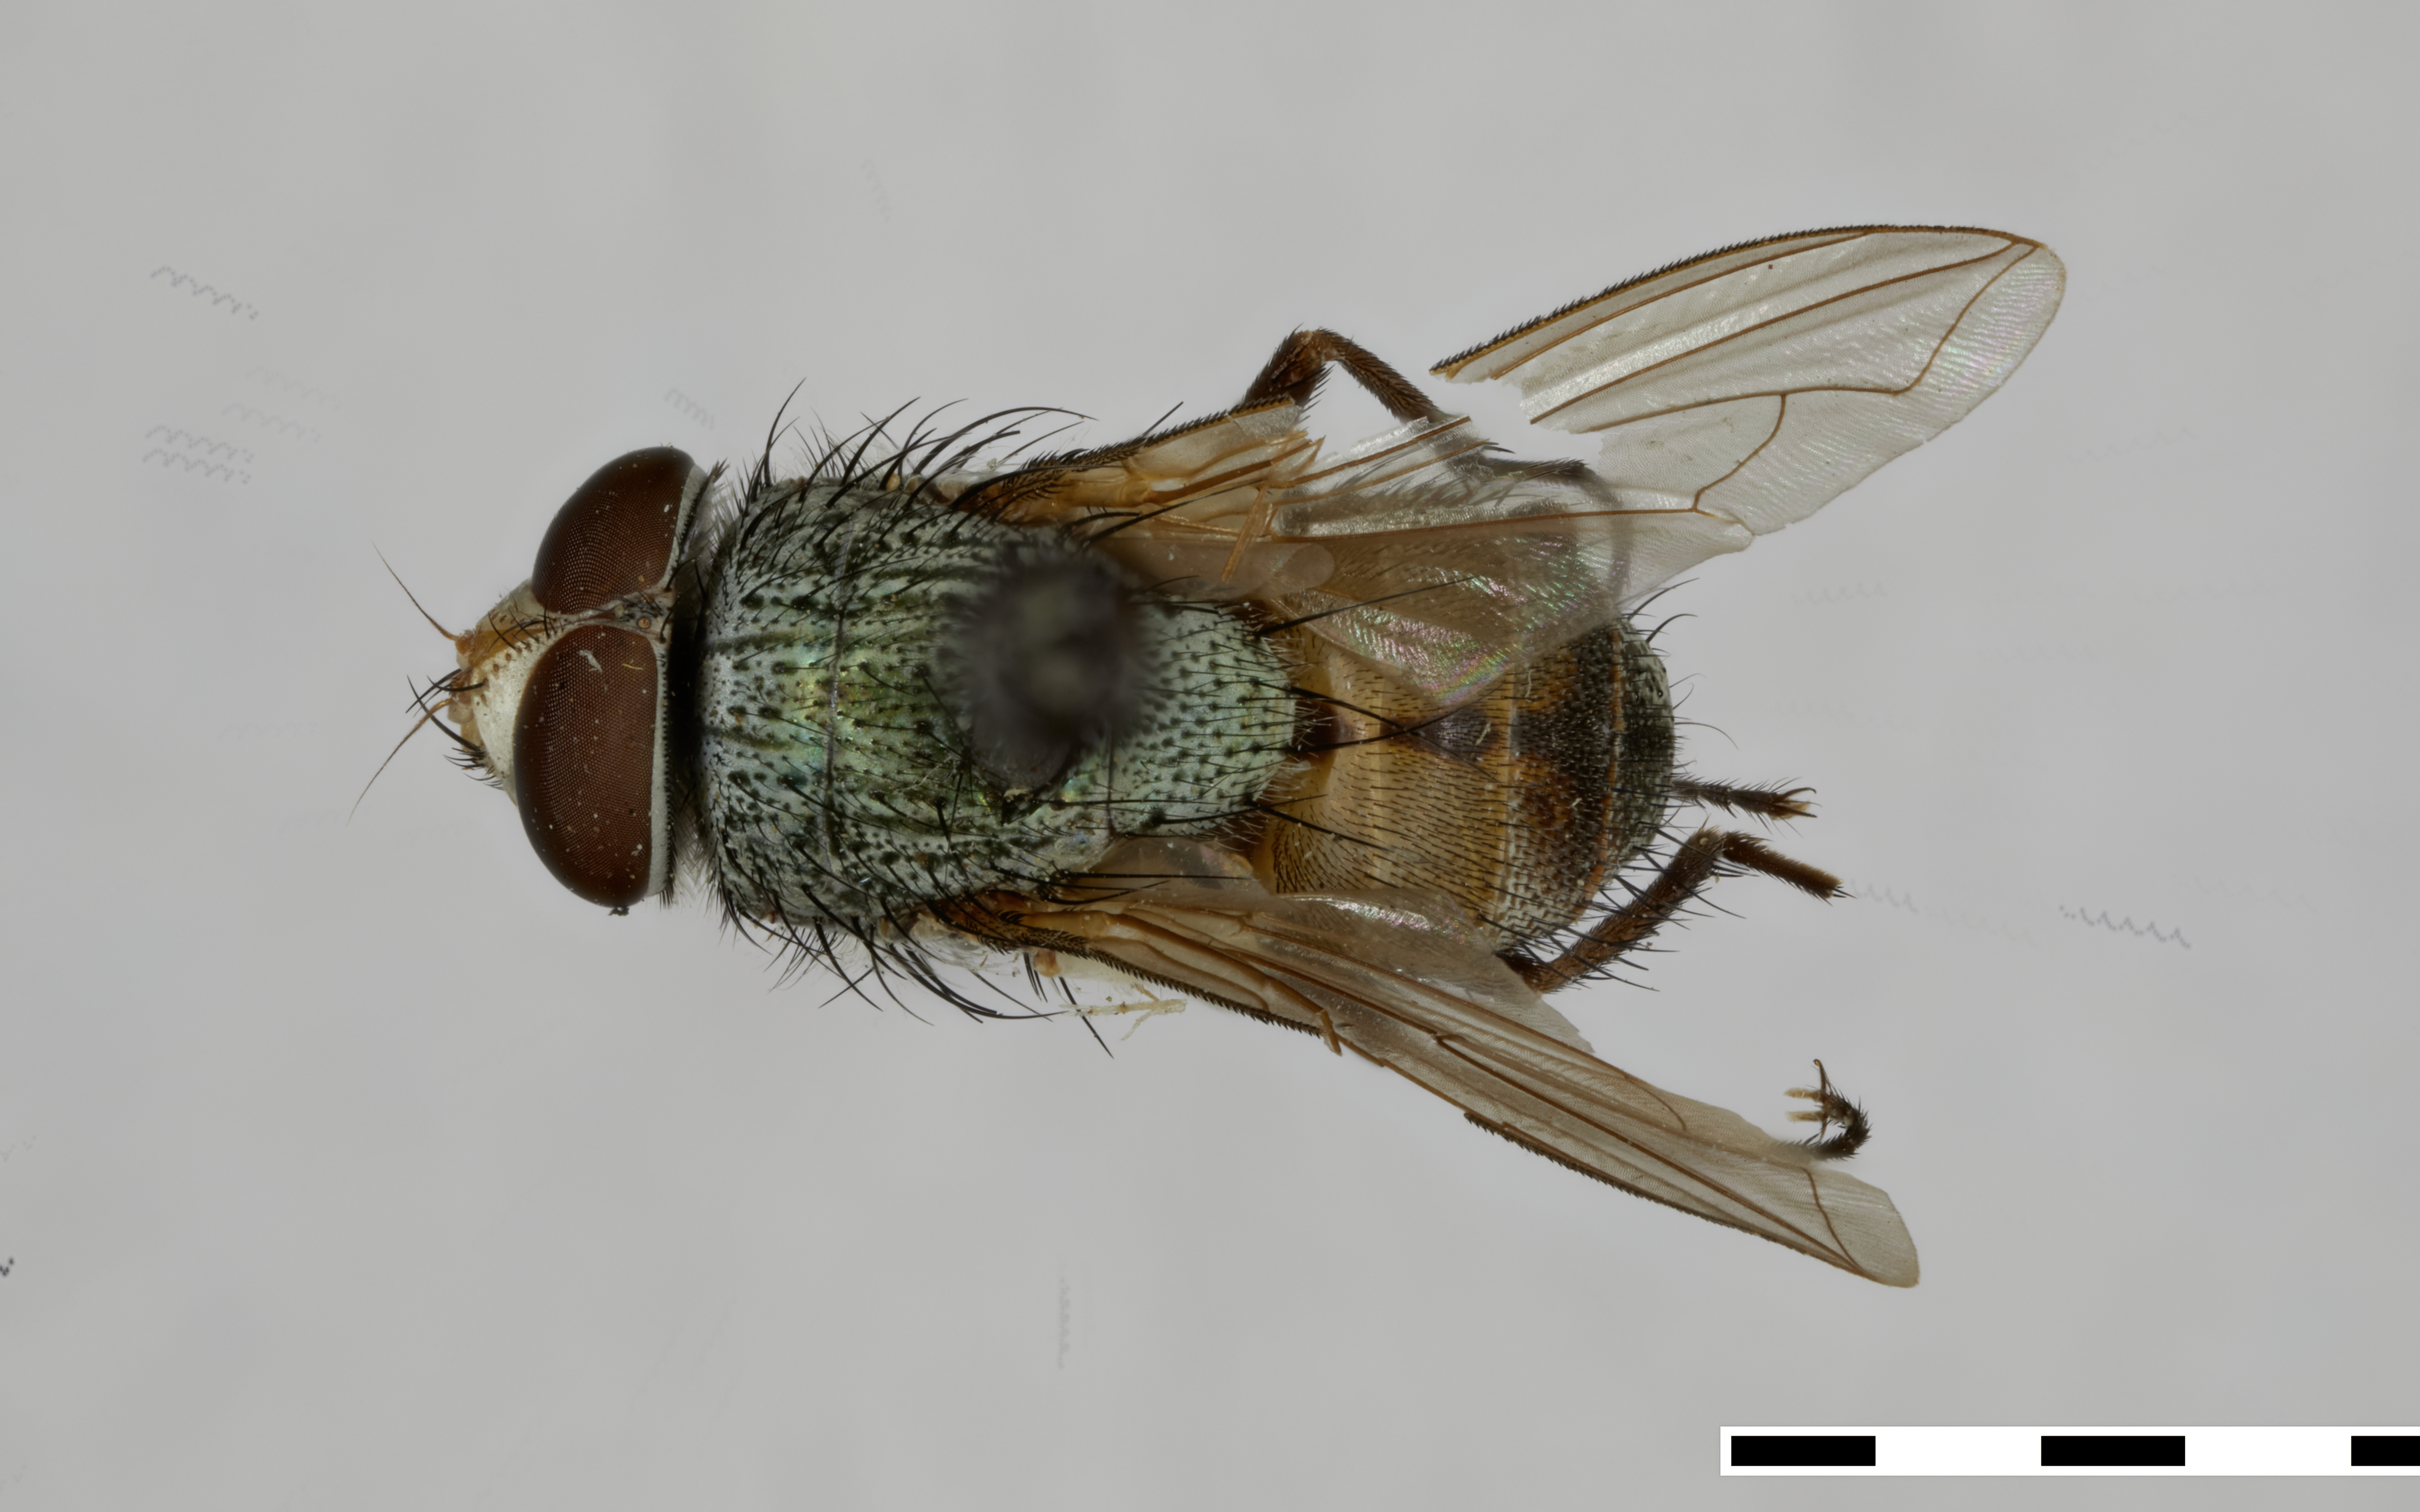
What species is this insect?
Metallea ilingworthi (also Metallea illingworthi)
